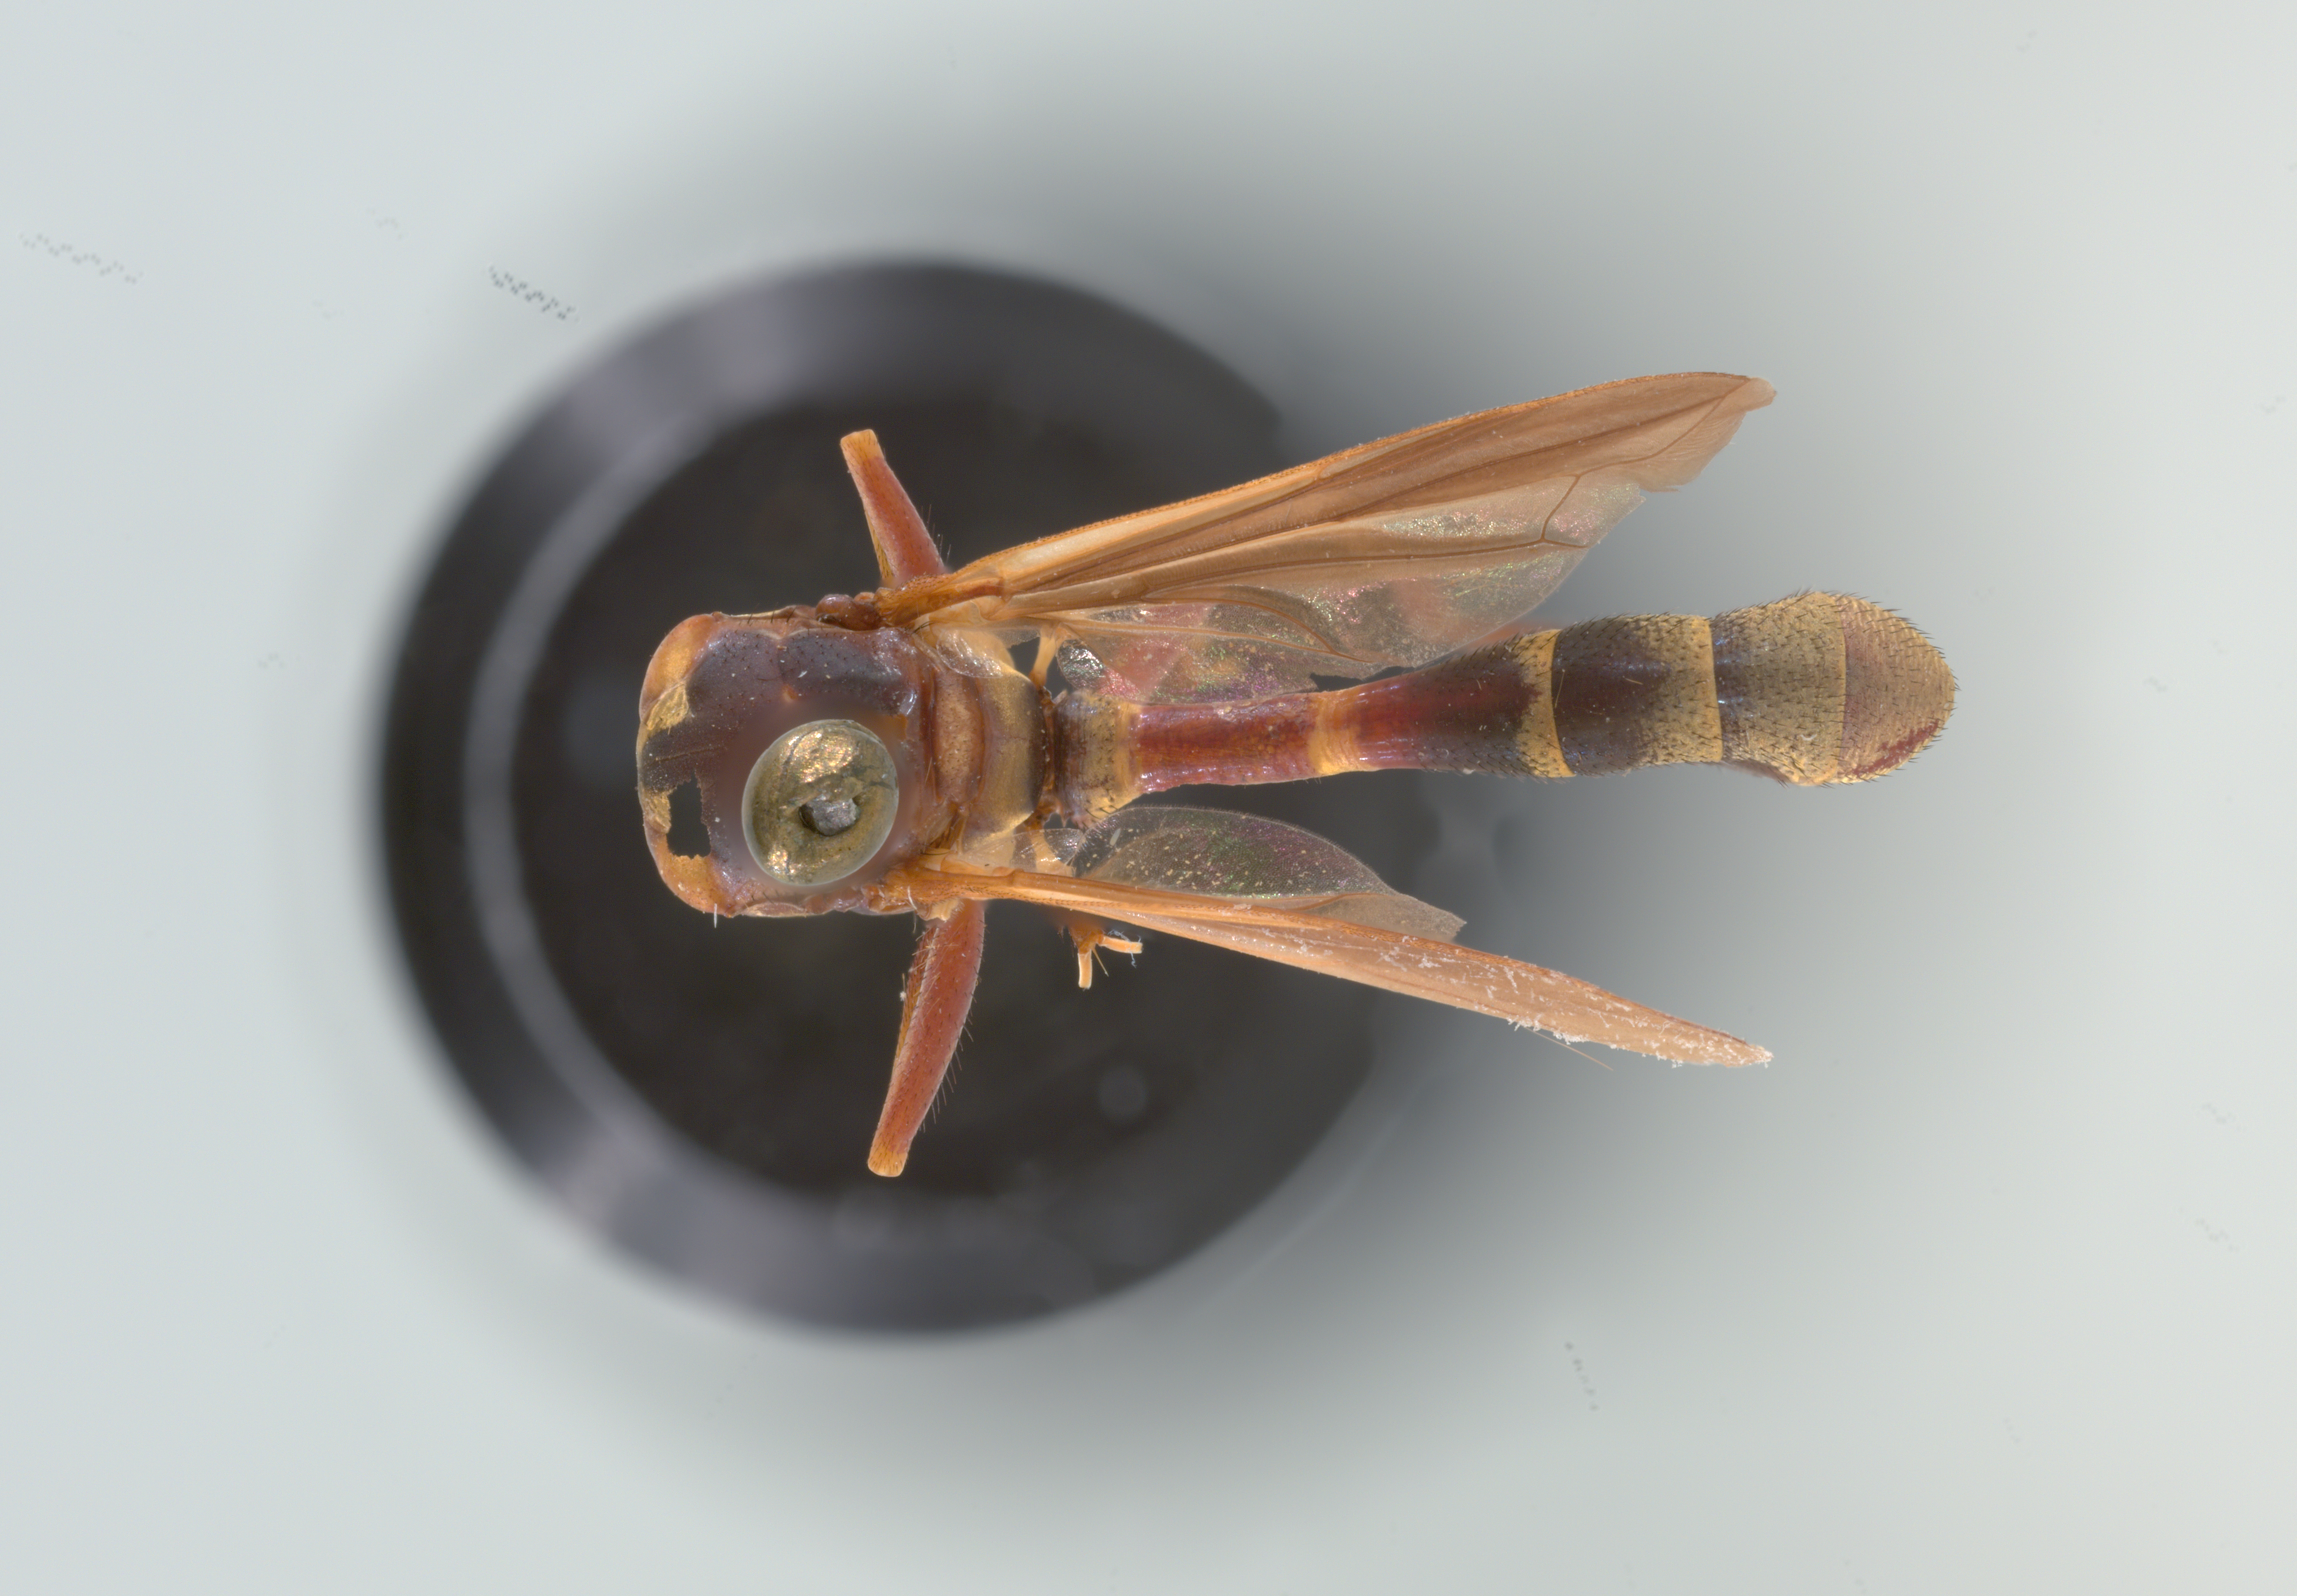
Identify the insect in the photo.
Physoconops brachyrhynchus
